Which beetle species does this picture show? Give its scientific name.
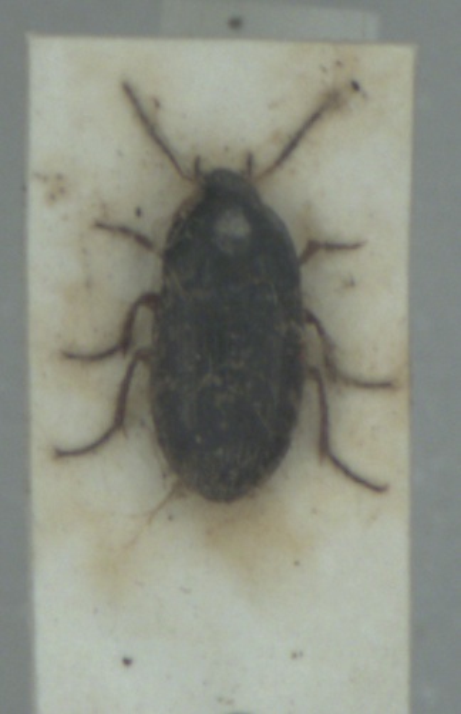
Amara familiaris
